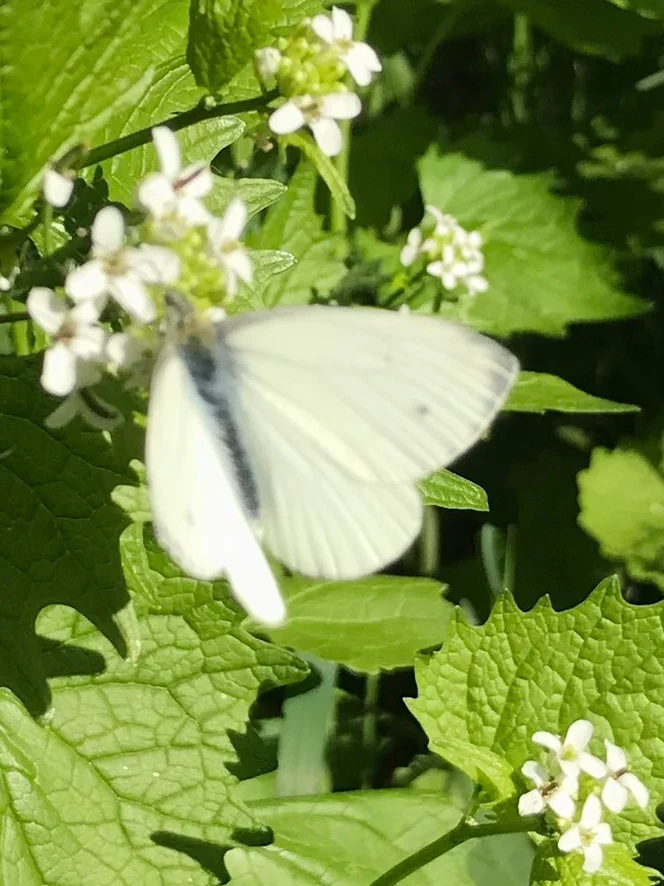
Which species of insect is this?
Pieris napi
